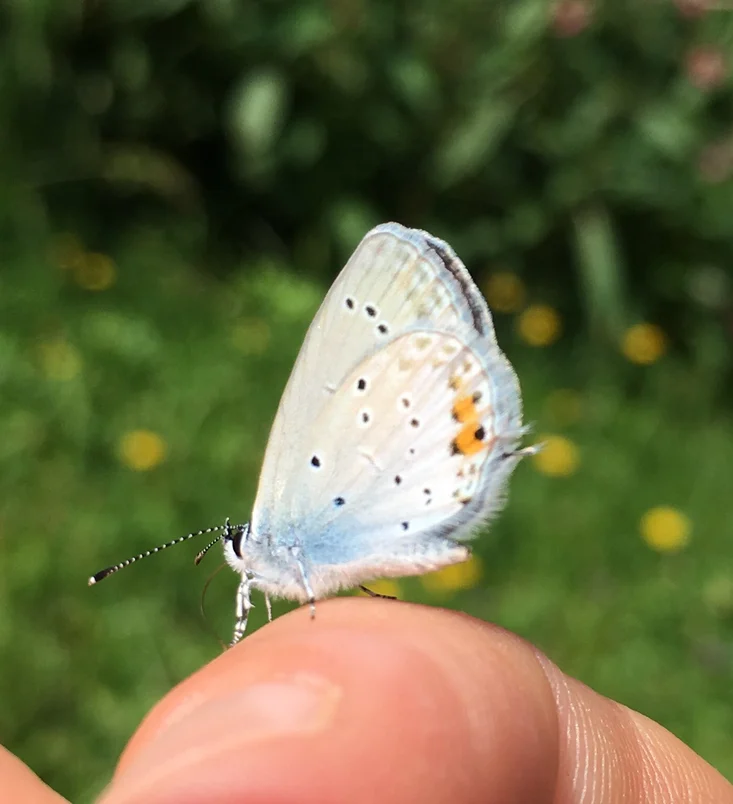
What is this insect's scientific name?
Cupido argiades (also Elkalyce argiades)
